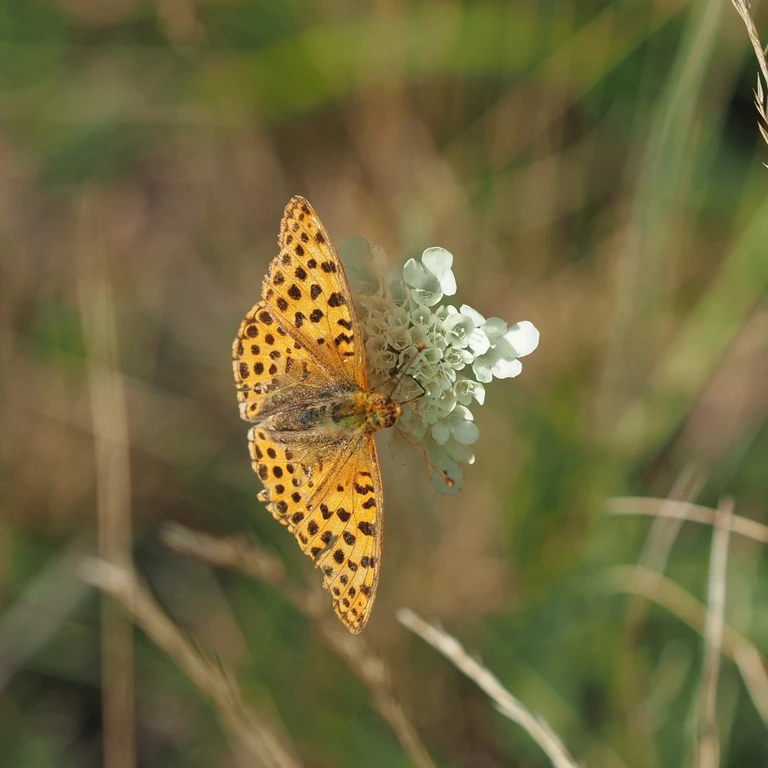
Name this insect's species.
Issoria lathonia
